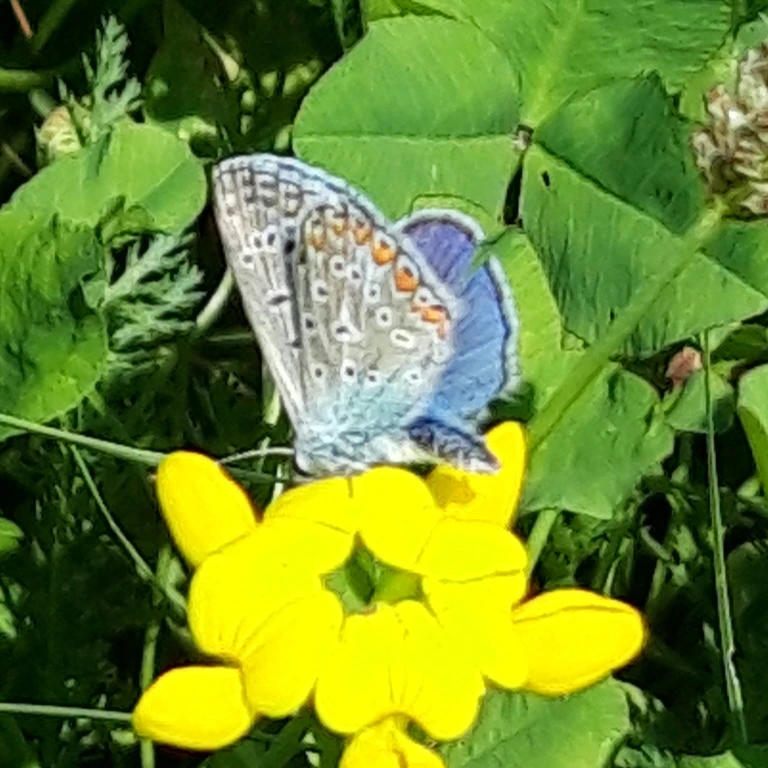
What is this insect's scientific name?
Polyommatus icarus
